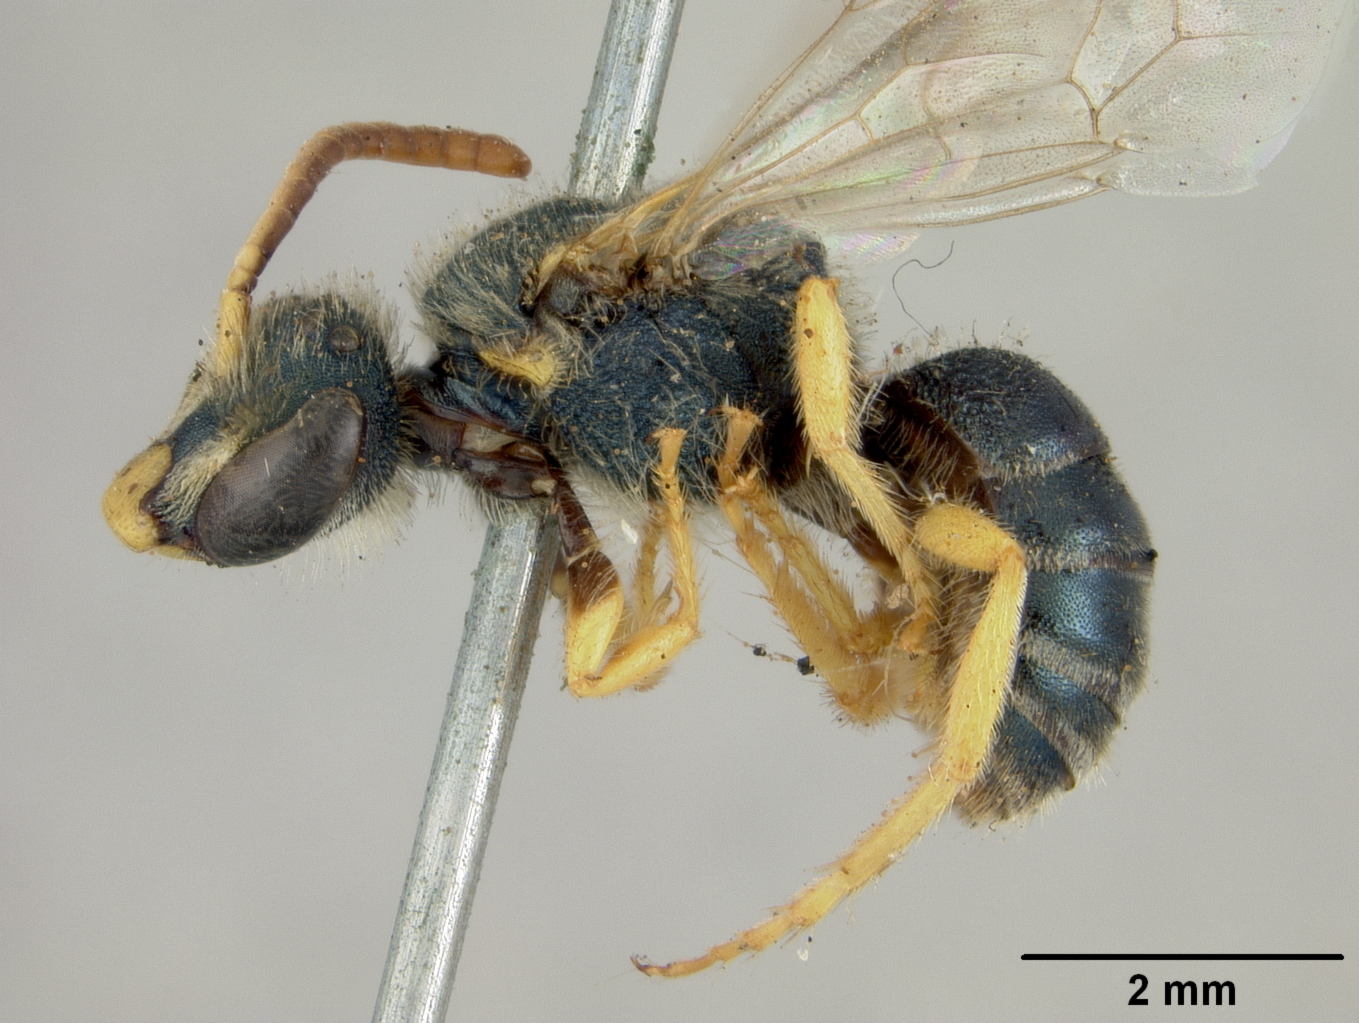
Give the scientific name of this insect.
Agapostemon xanthorhinus
